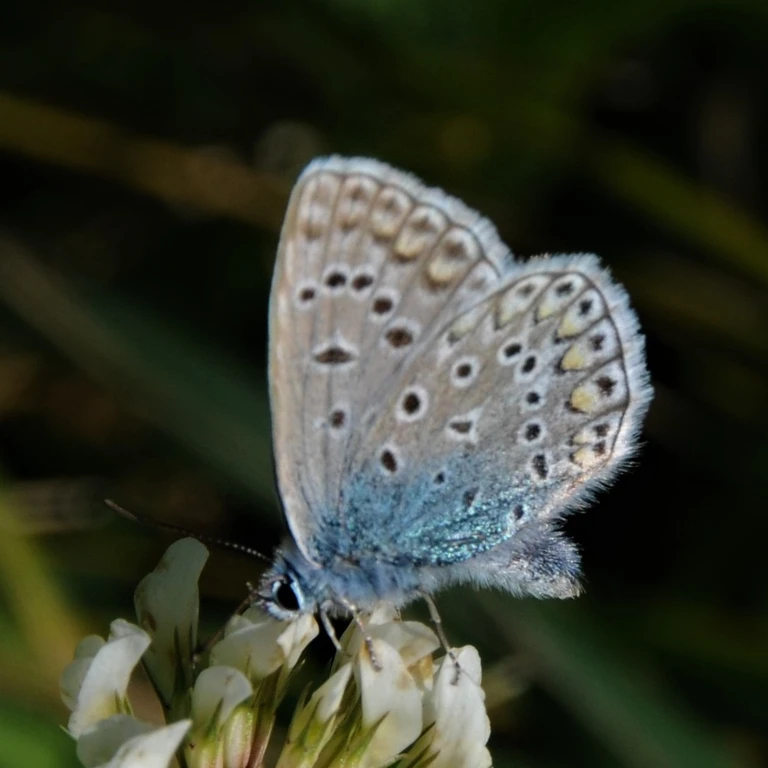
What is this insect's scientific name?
Polyommatus icarus
